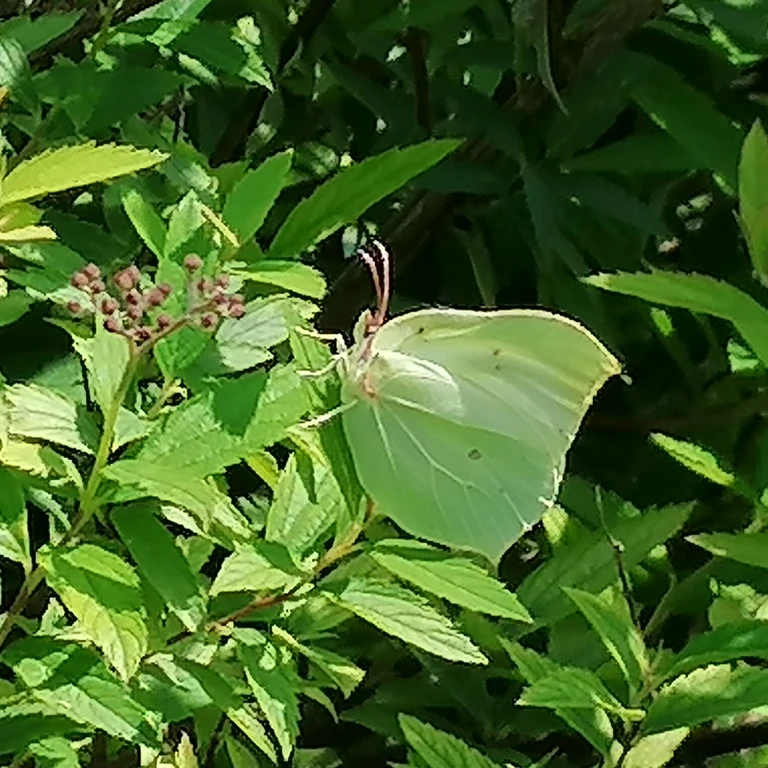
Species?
Gonepteryx rhamni
